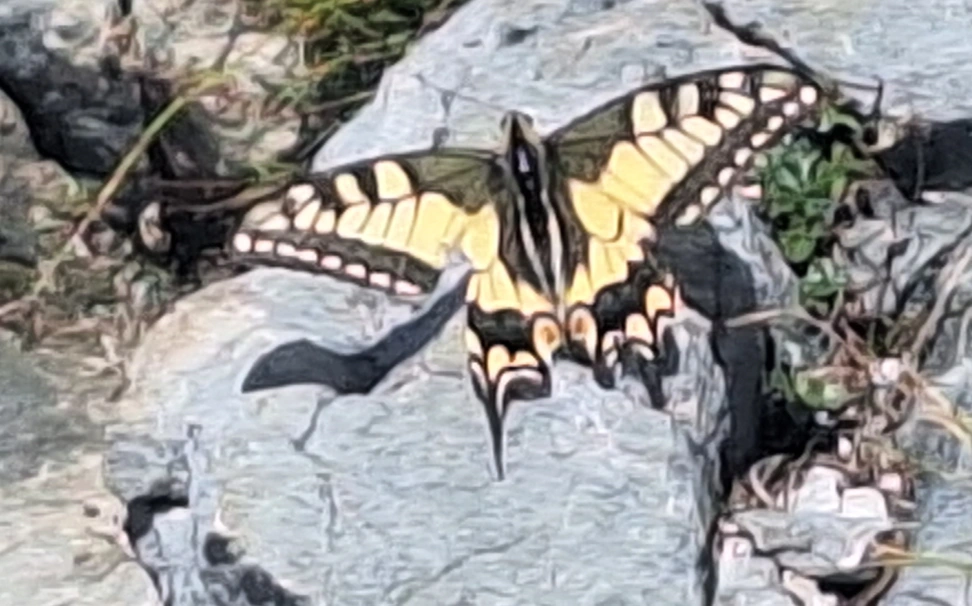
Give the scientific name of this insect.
Papilio machaon
